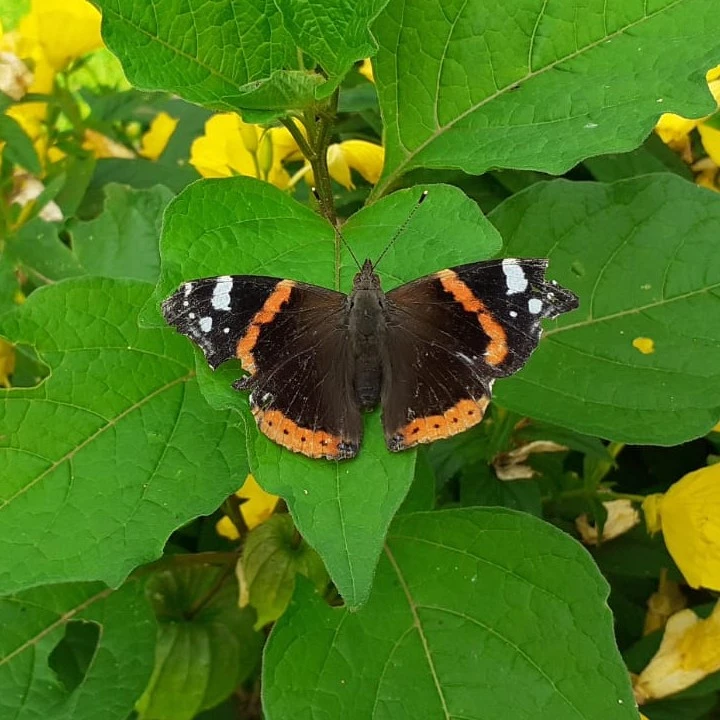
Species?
Vanessa atalanta
